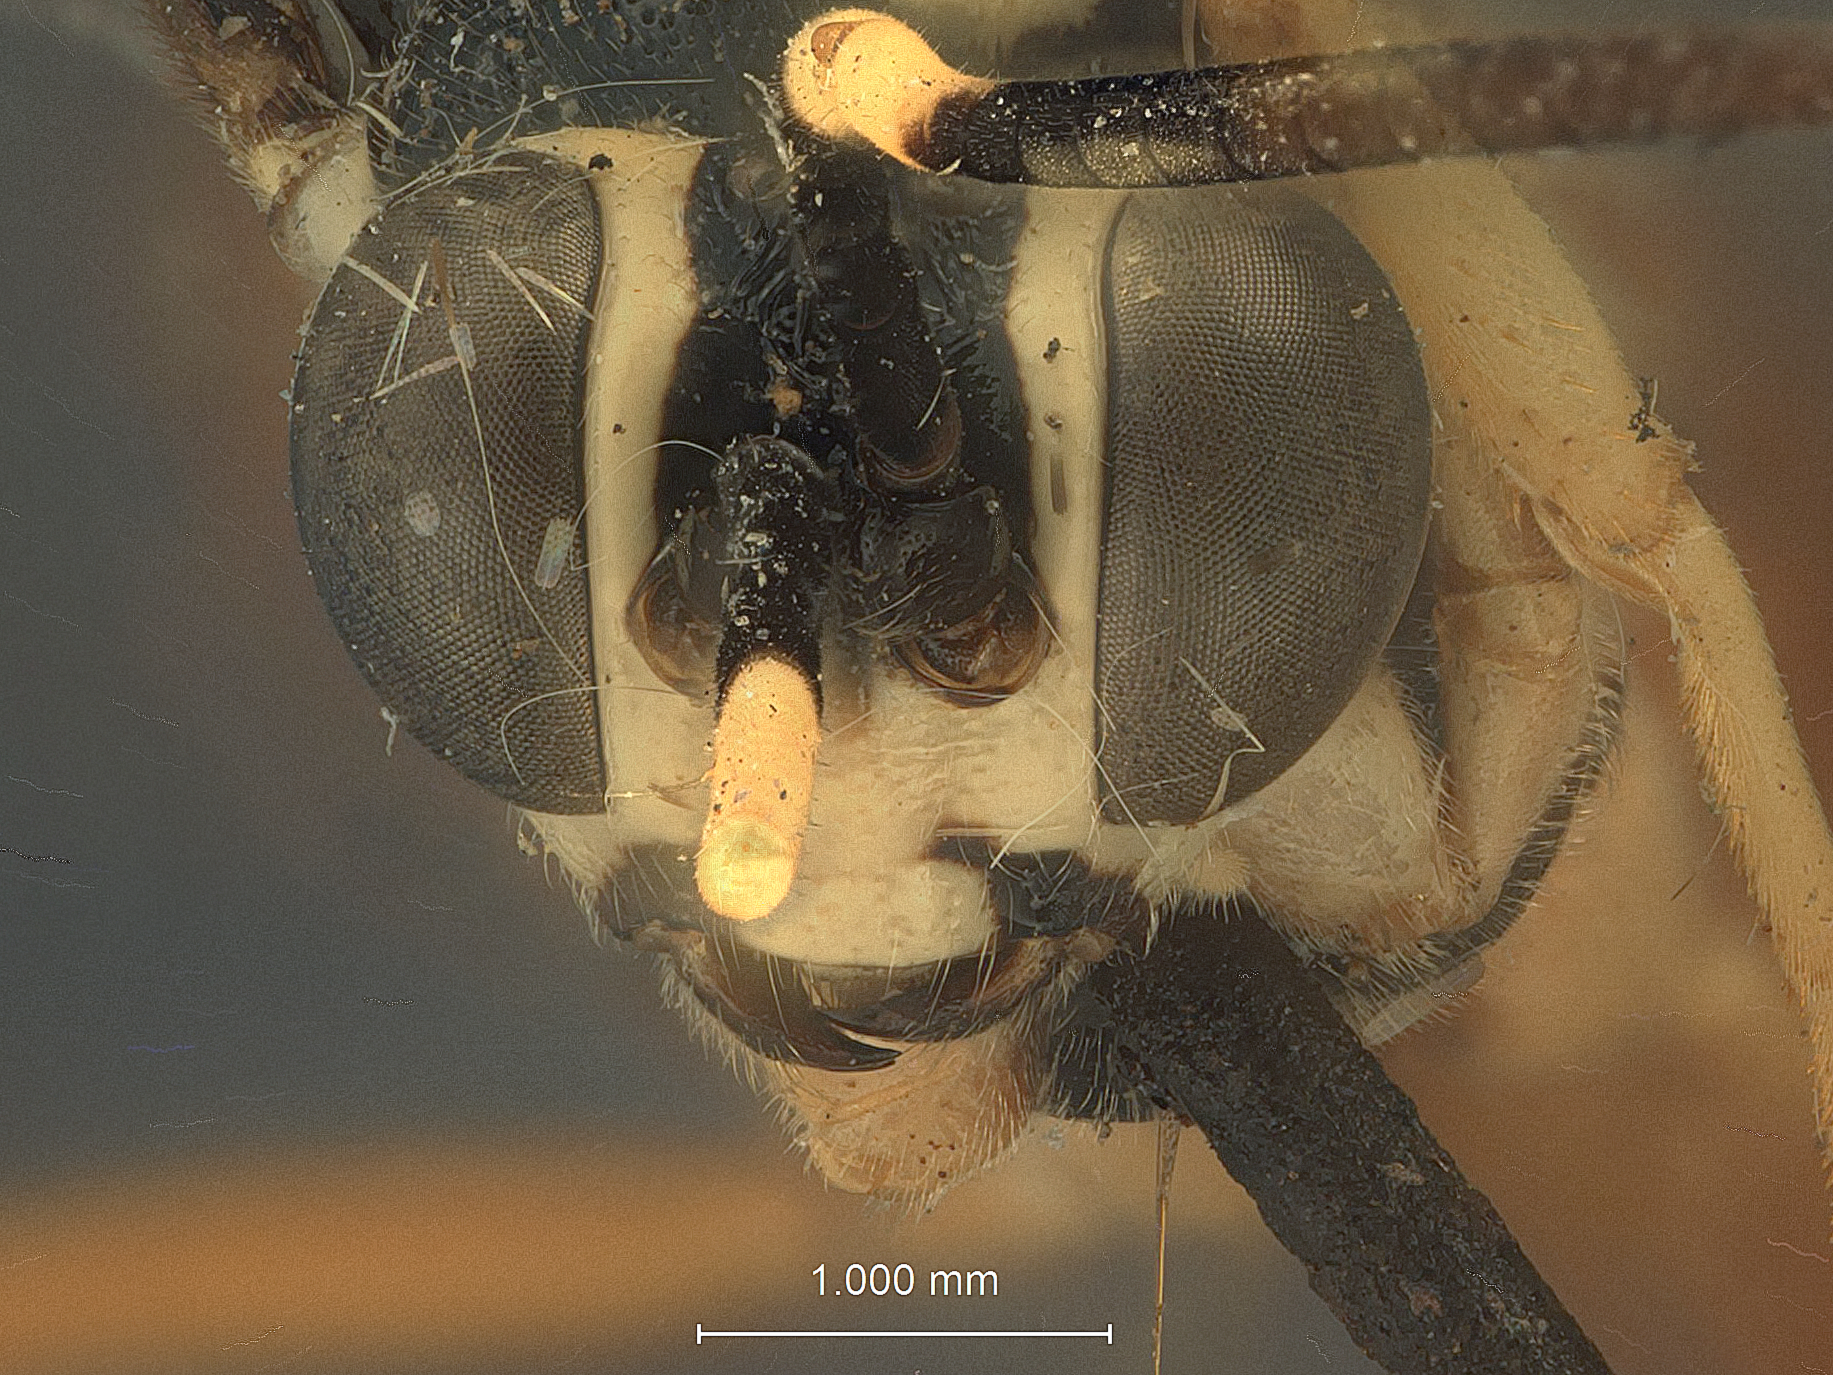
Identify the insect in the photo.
Cryptanura genalis
